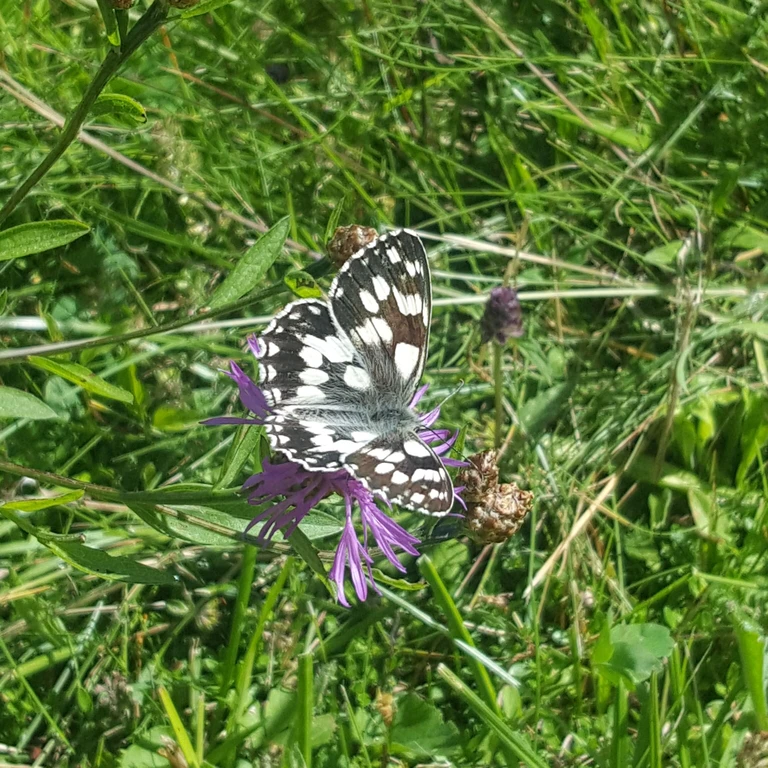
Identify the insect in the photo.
Melanargia galathea
